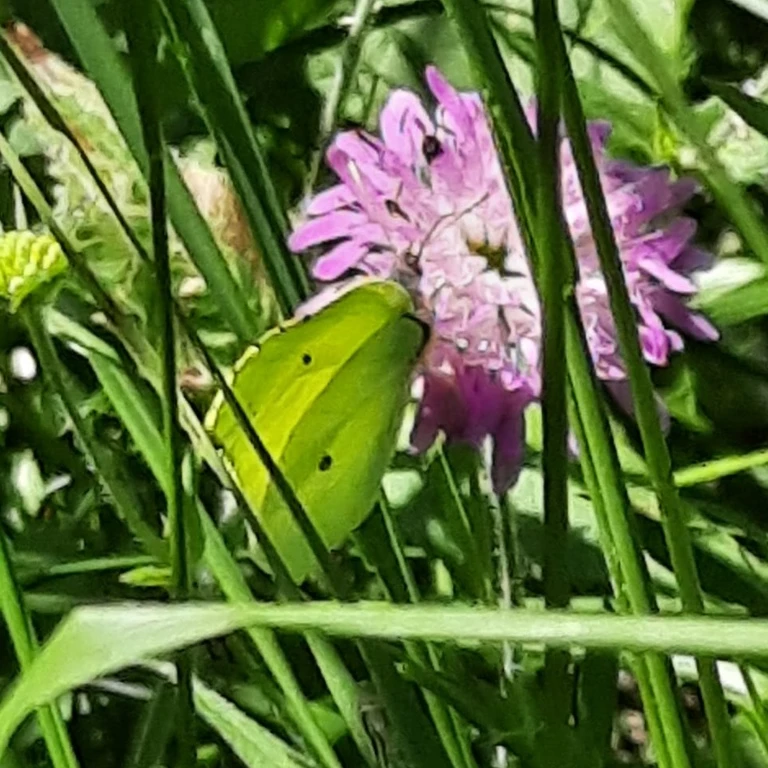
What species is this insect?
Gonepteryx rhamni
